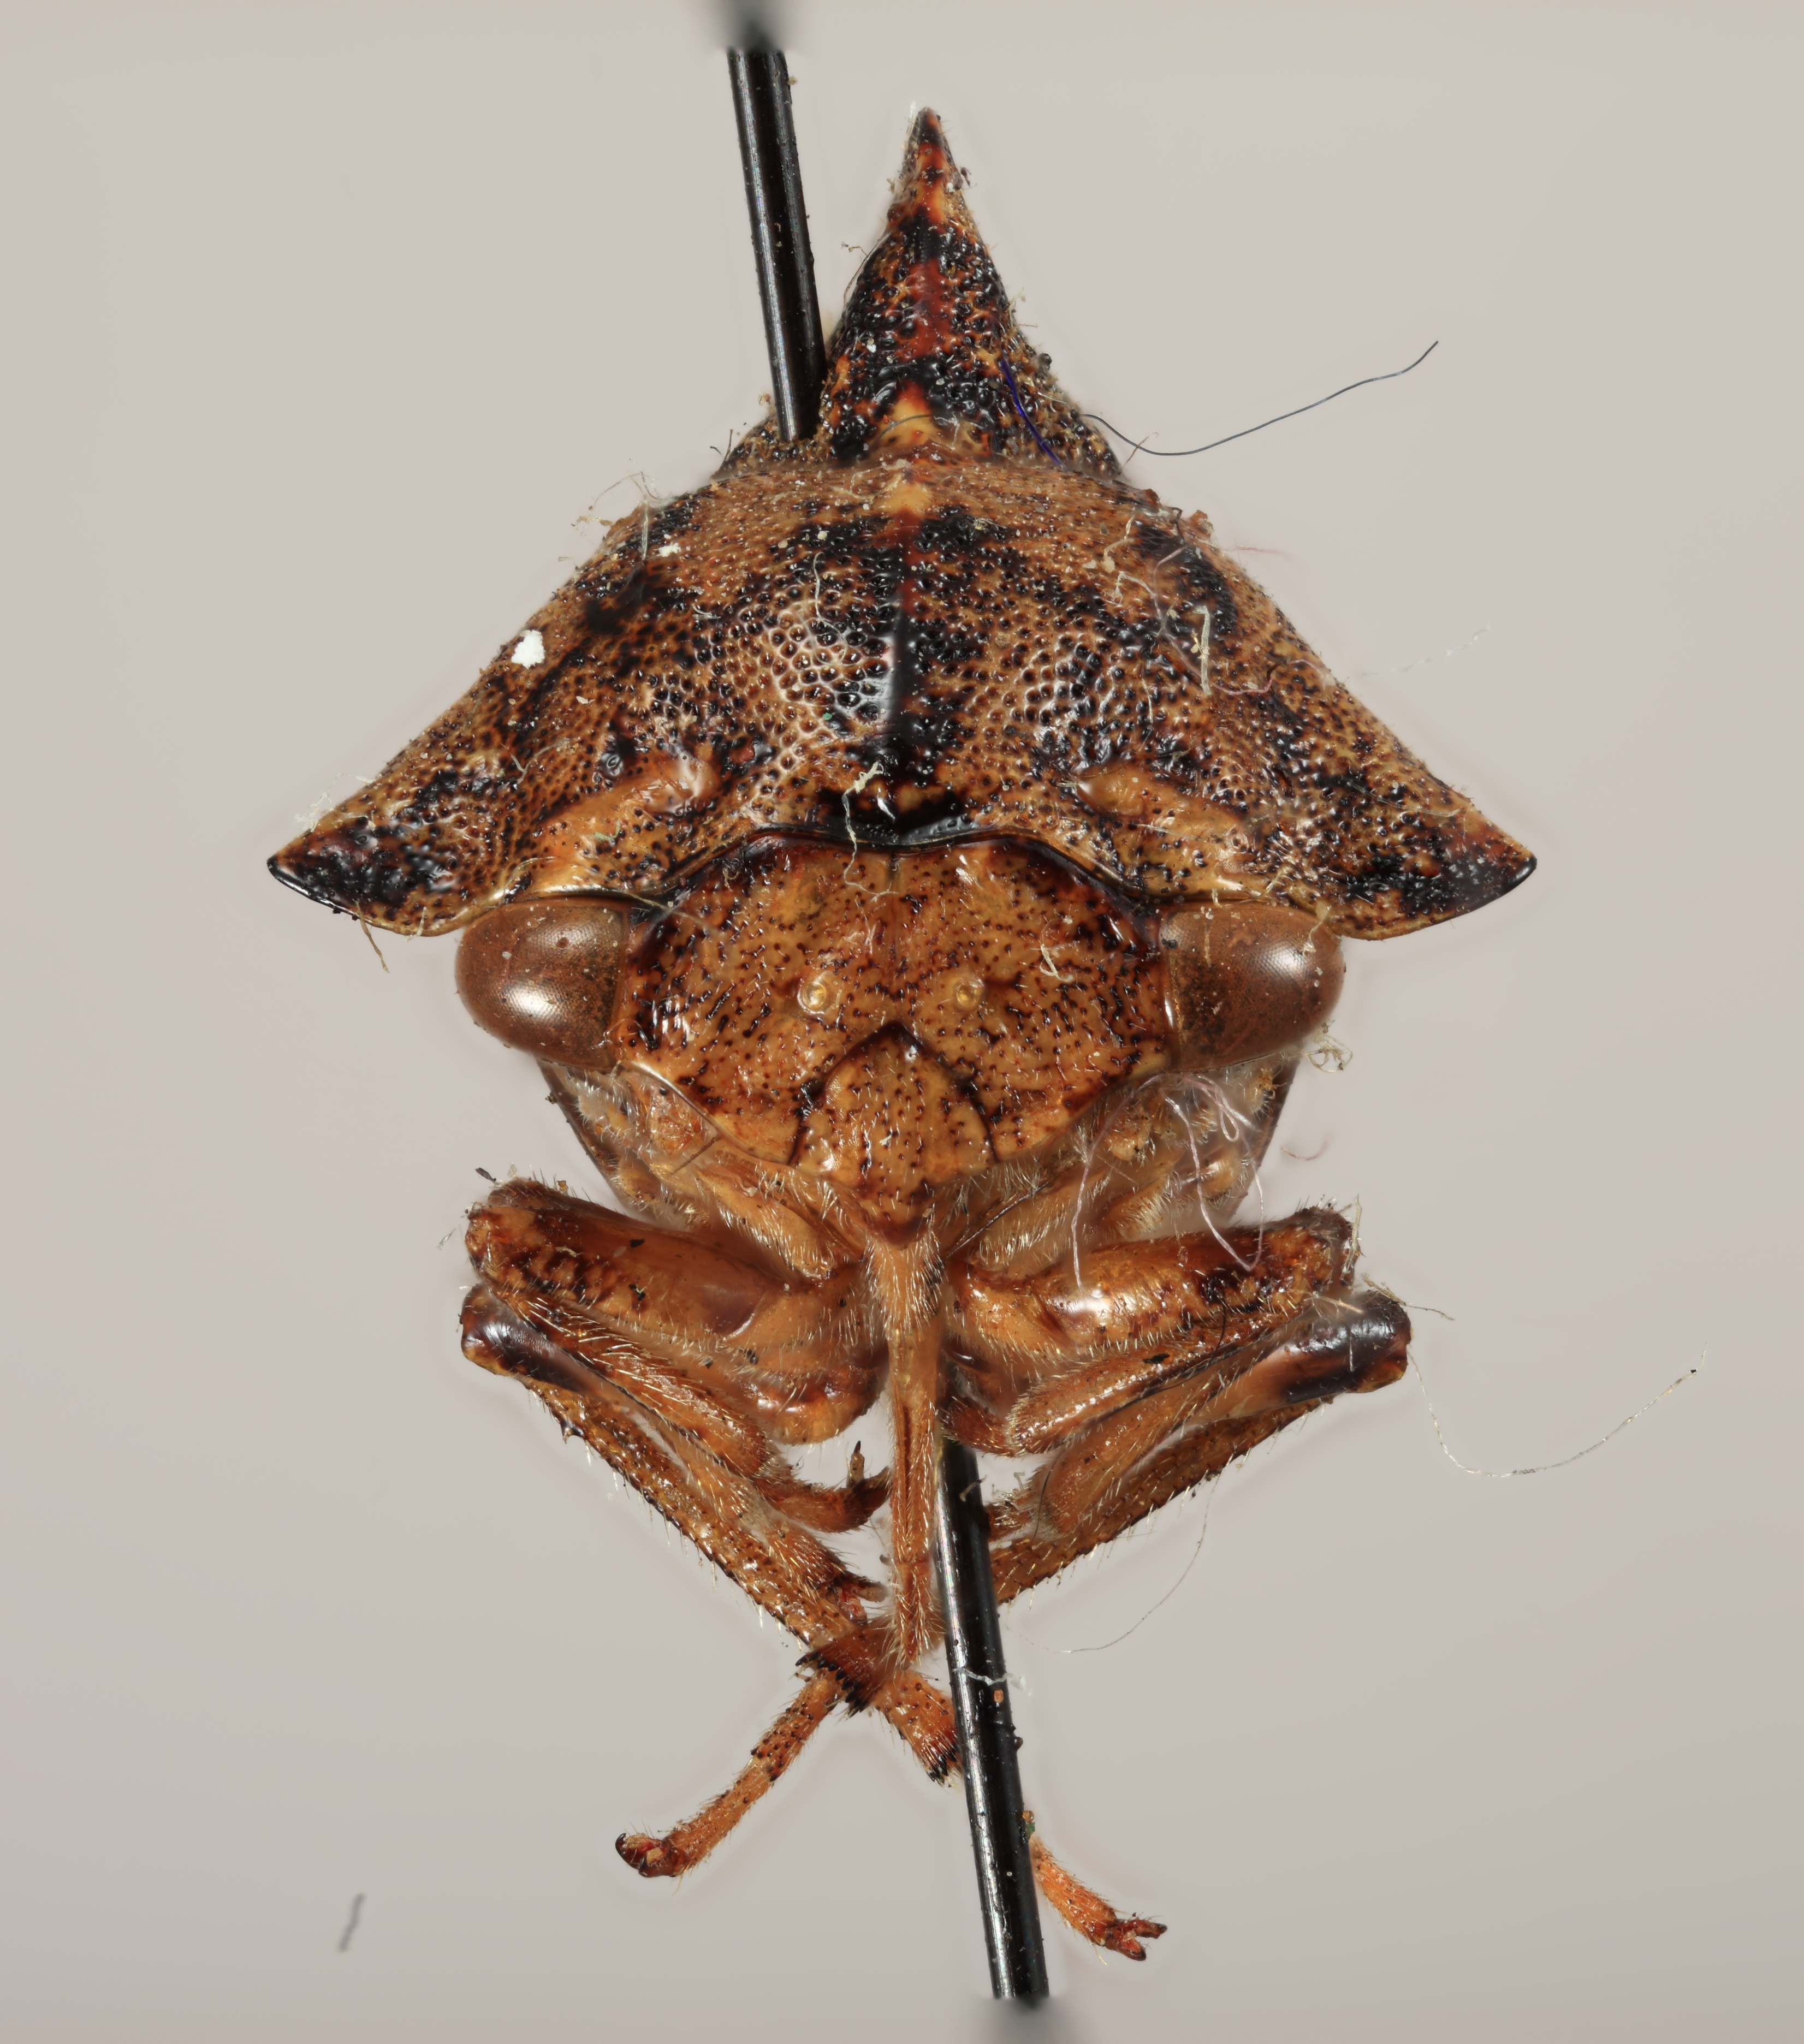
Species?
Heliria clitella
